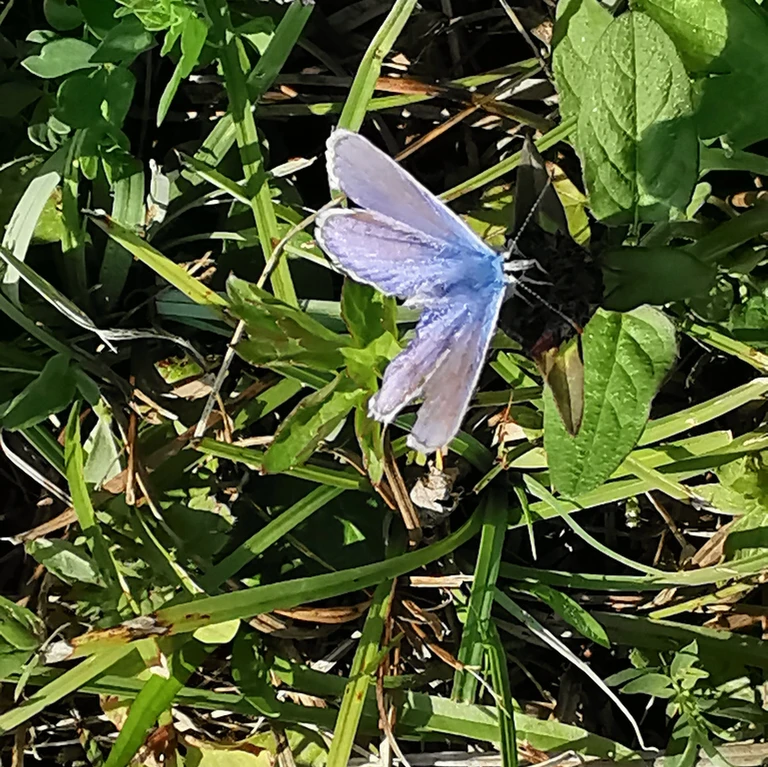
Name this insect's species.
Polyommatus icarus
